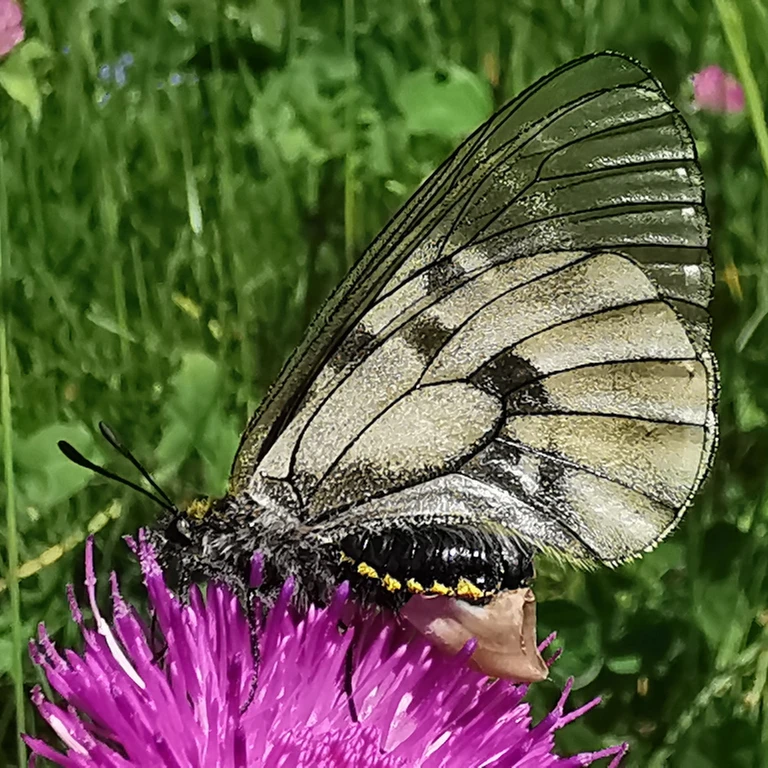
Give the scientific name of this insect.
Parnassius mnemosyne
